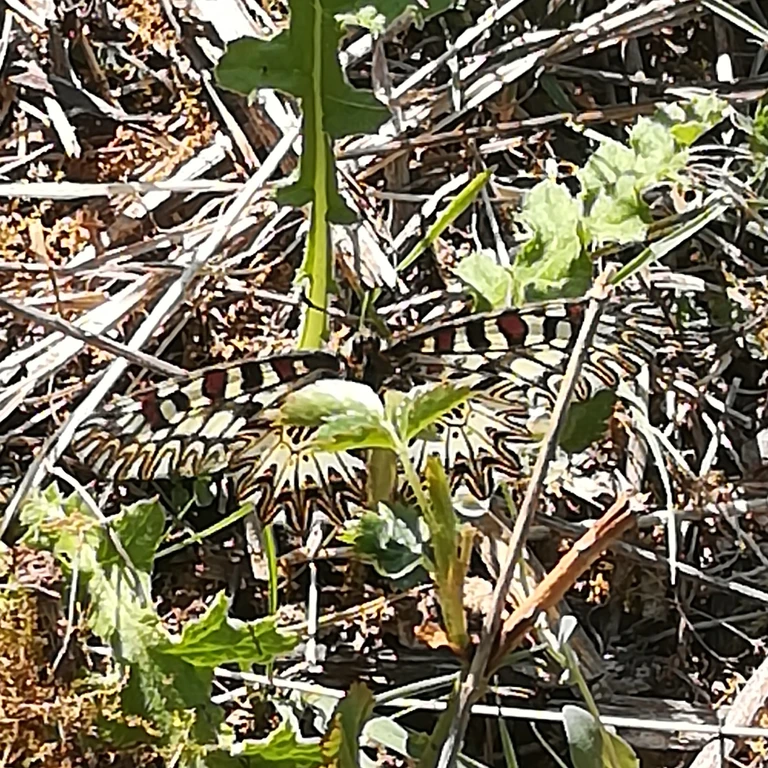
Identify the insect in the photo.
Zerynthia polyxena
